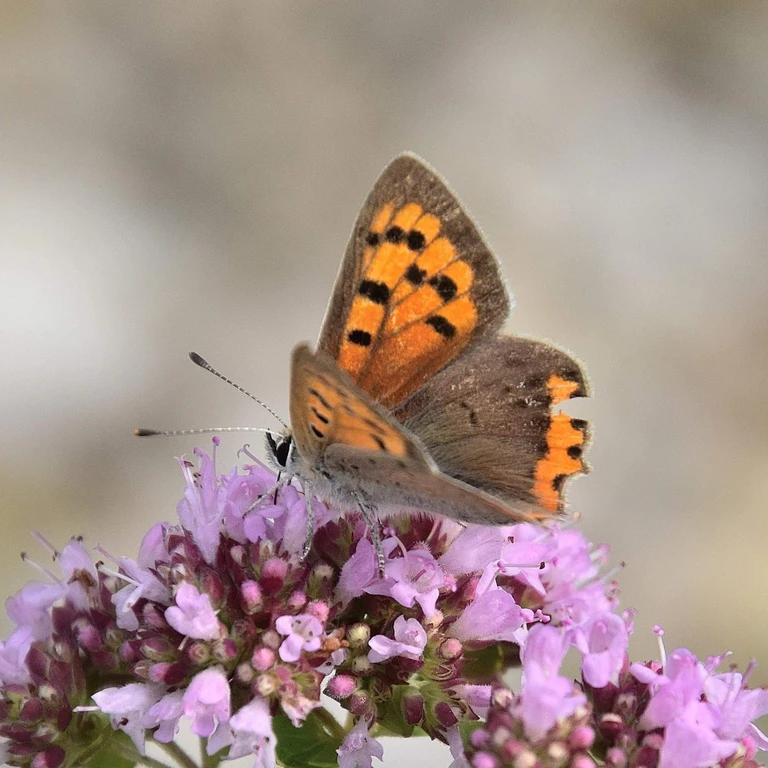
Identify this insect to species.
Lycaena phlaeas
